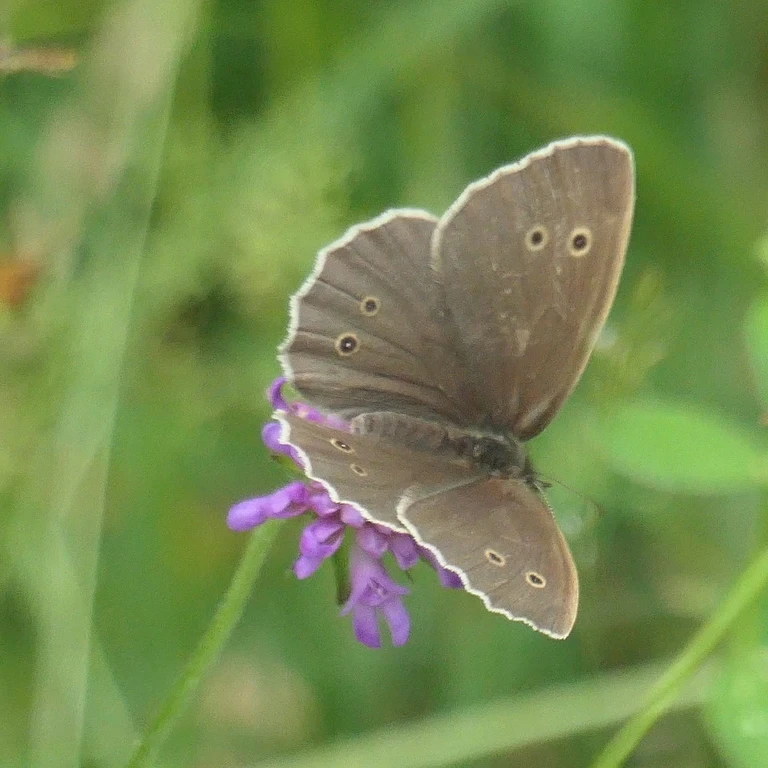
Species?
Aphantopus hyperantus
